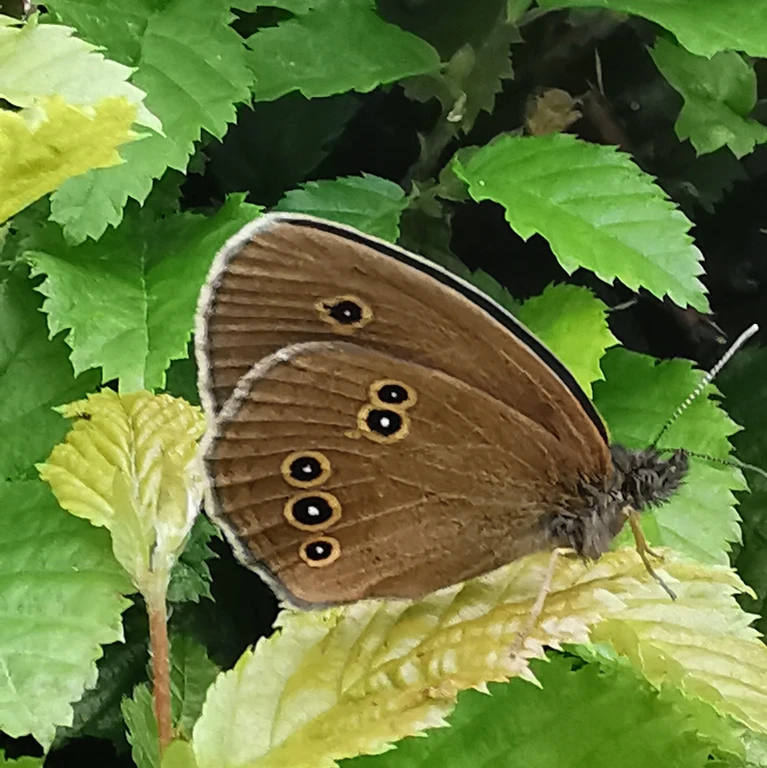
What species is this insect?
Aphantopus hyperantus
